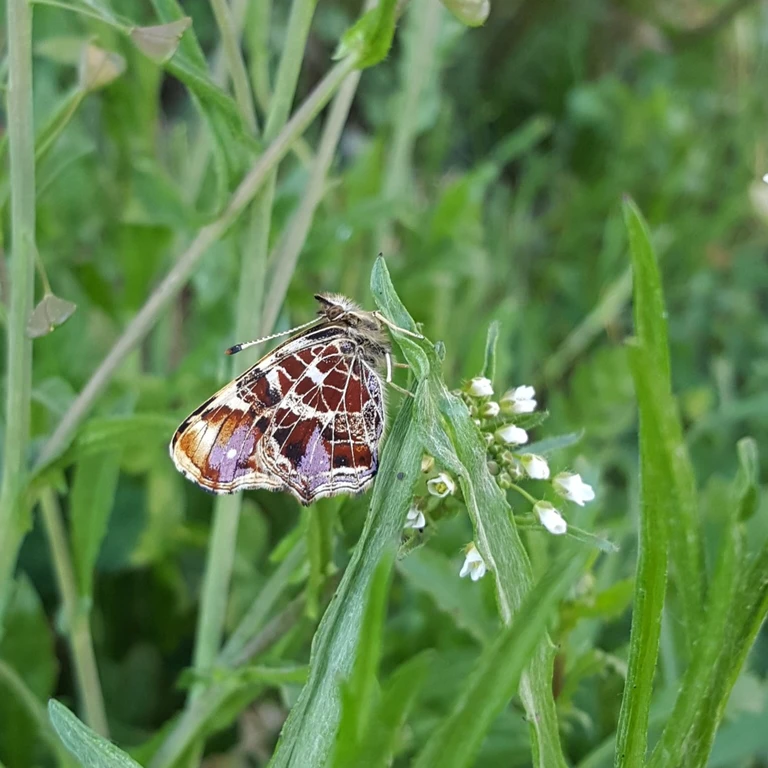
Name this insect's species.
Araschnia levana
